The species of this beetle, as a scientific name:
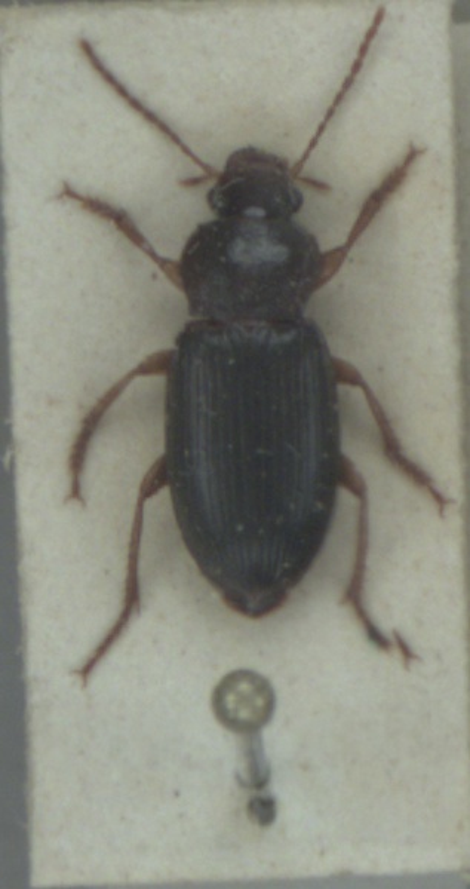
Ophonus rufibarbis
